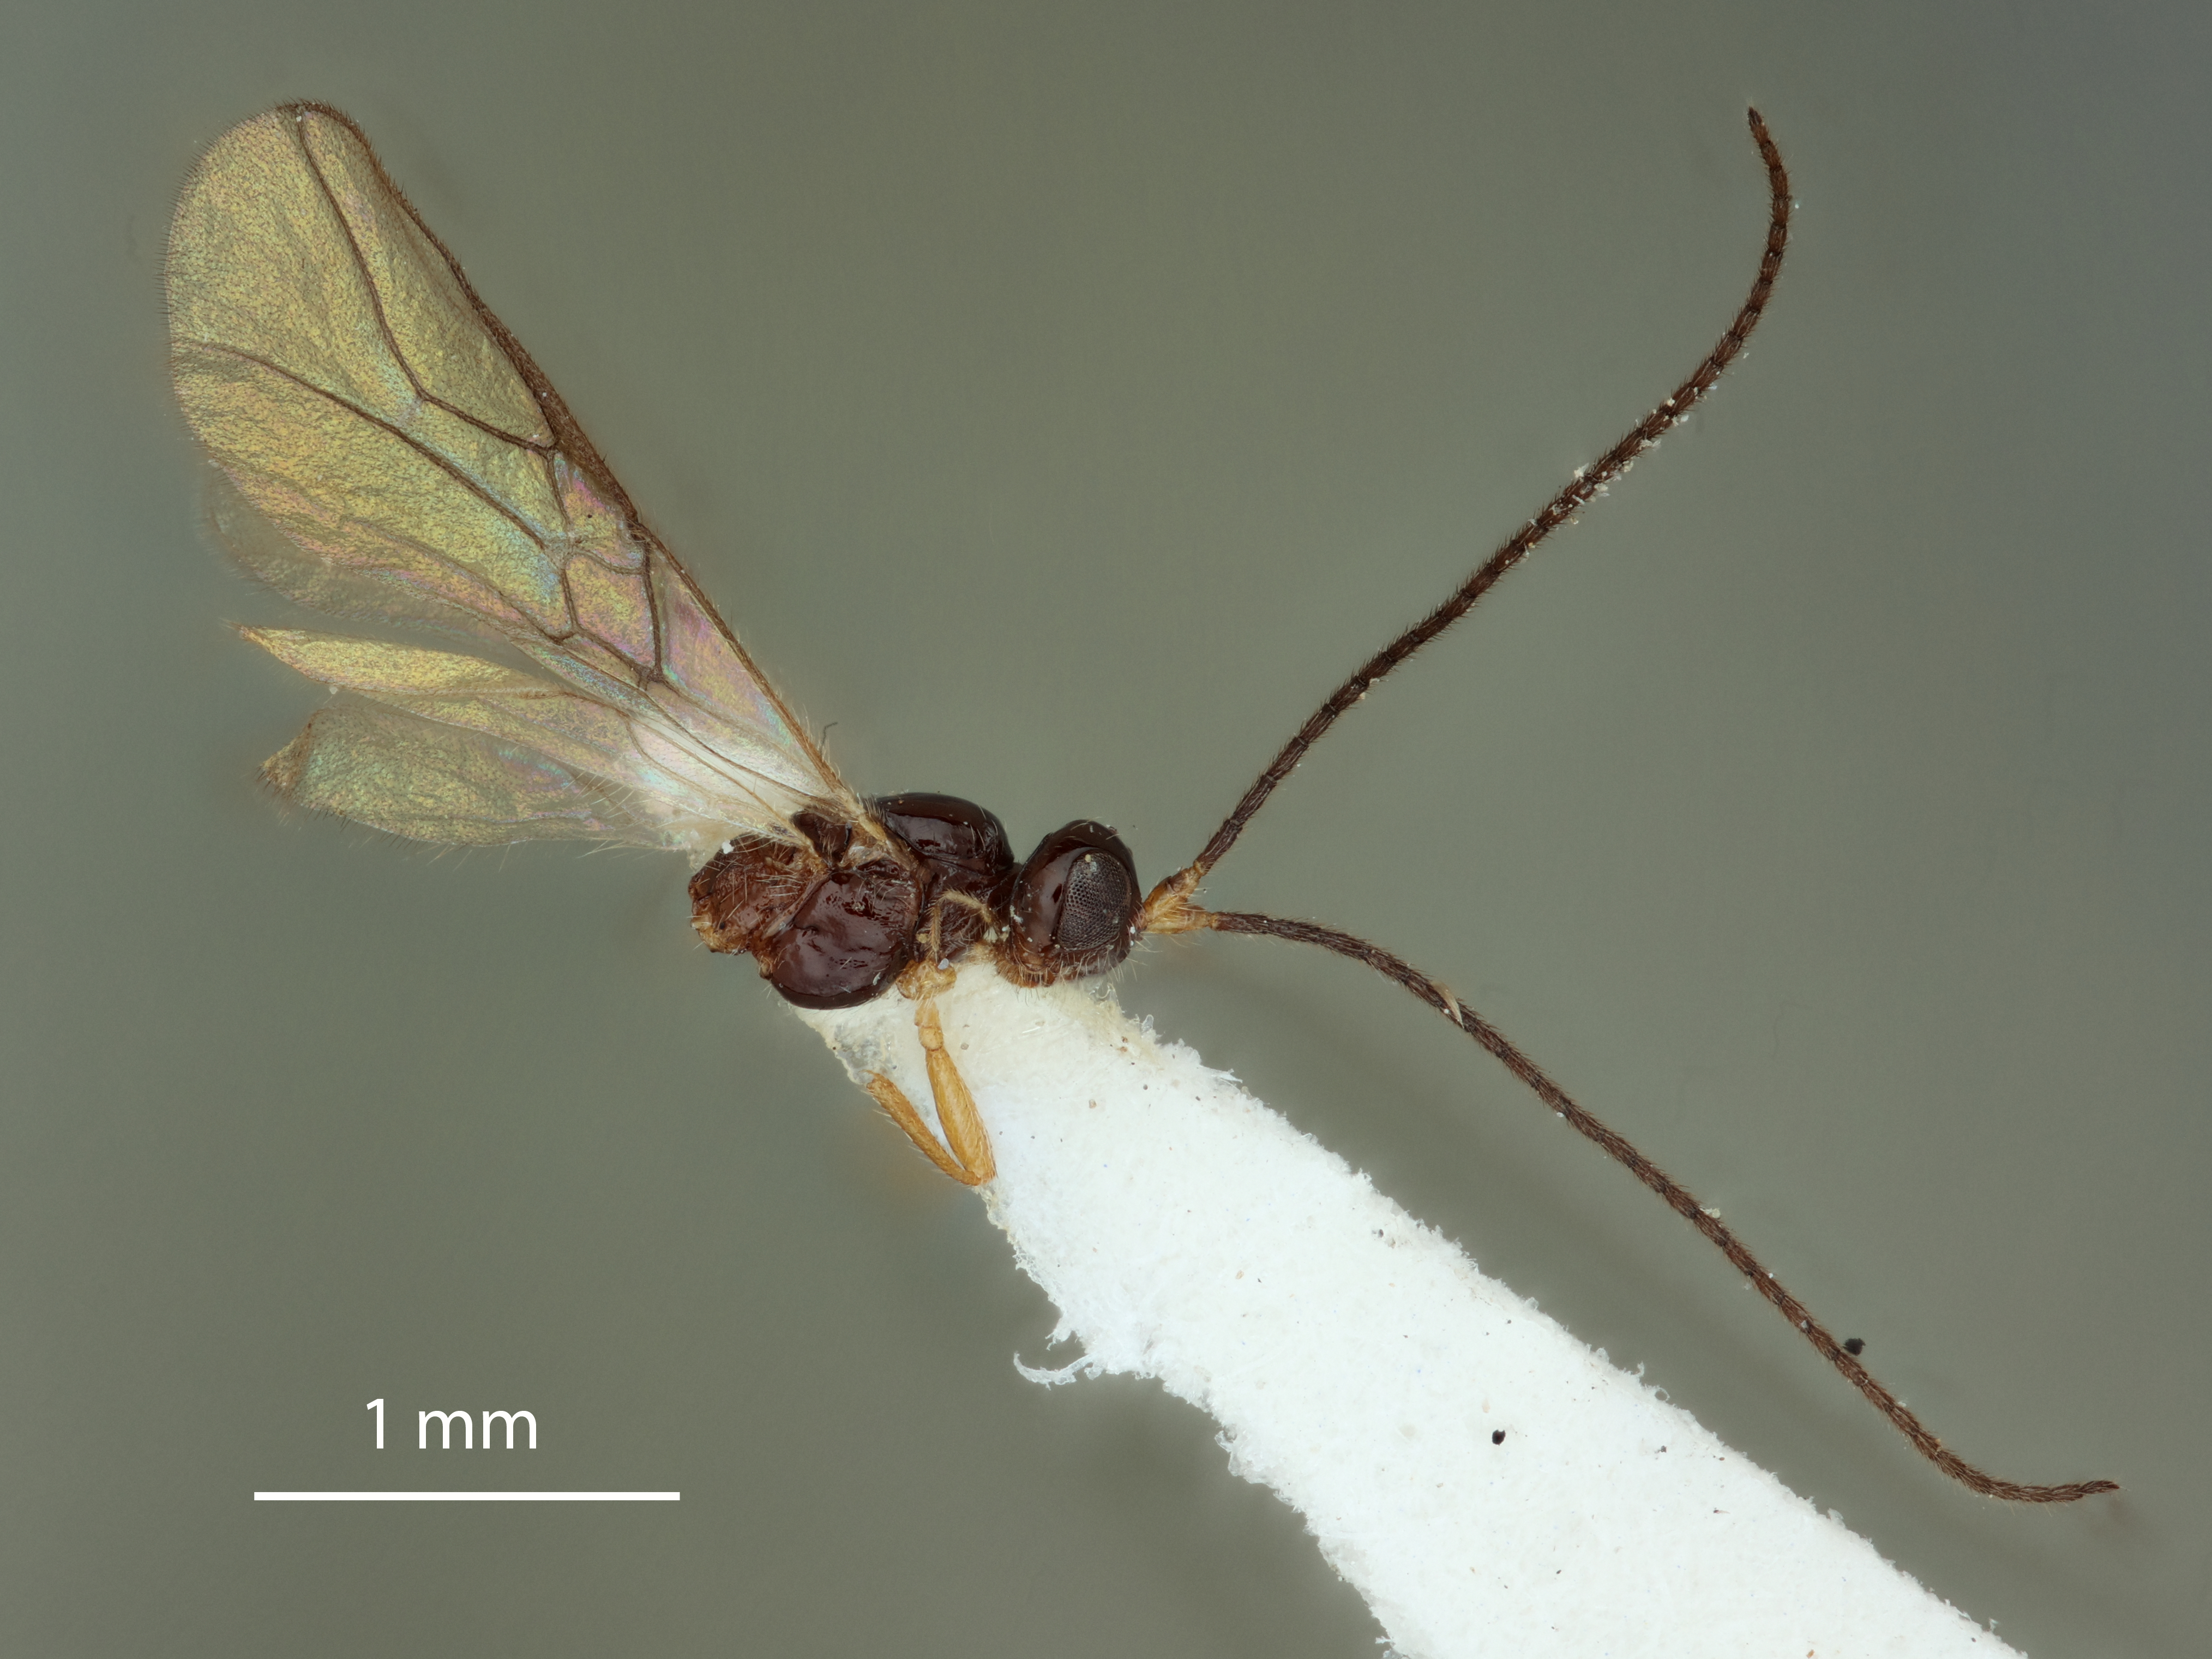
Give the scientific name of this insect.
Opius krombeini
